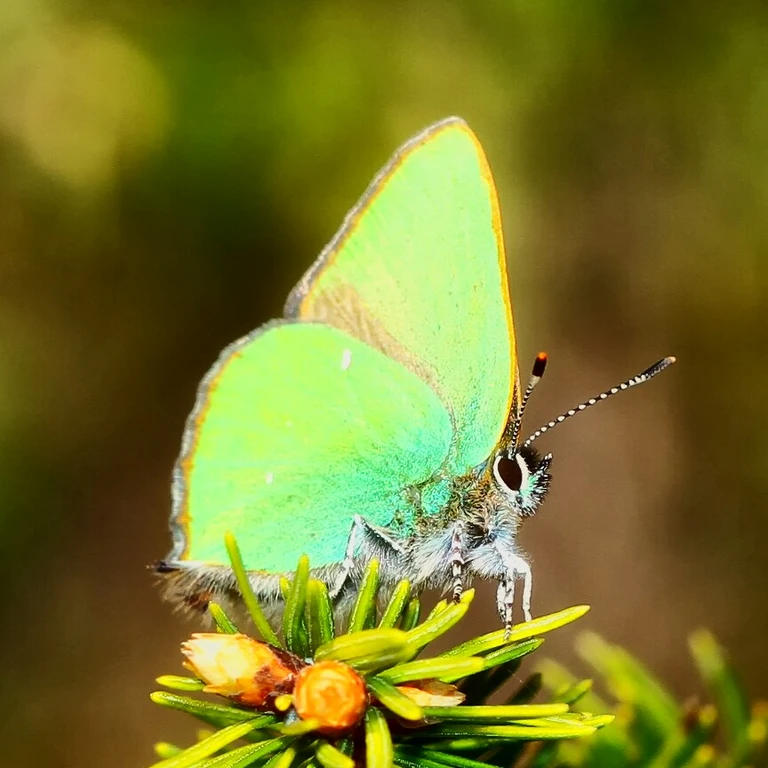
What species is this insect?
Callophrys rubi
